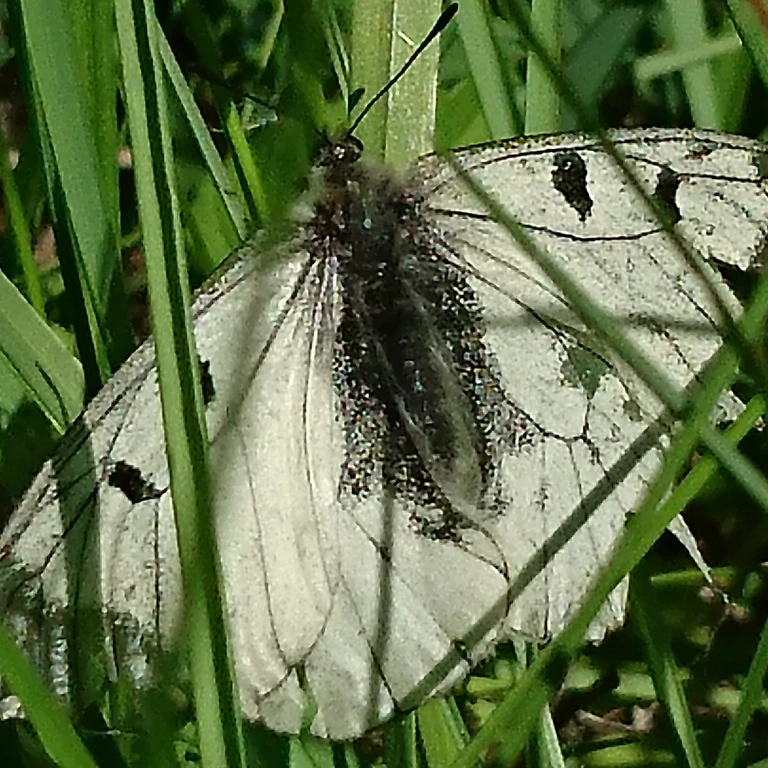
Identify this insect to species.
Parnassius mnemosyne
